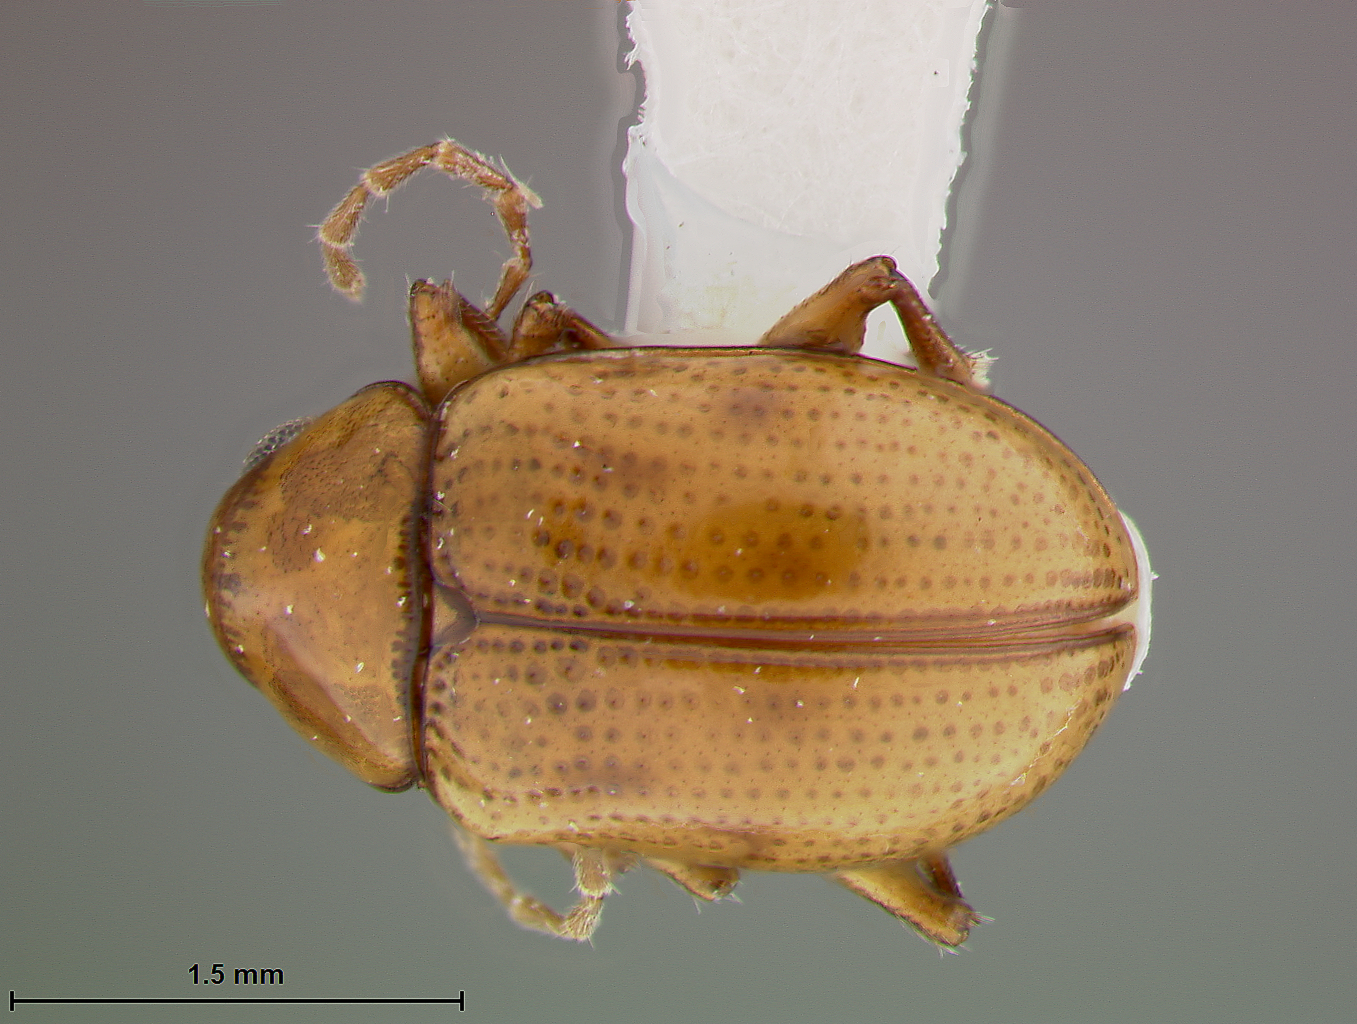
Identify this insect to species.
Metachroma lucidum
